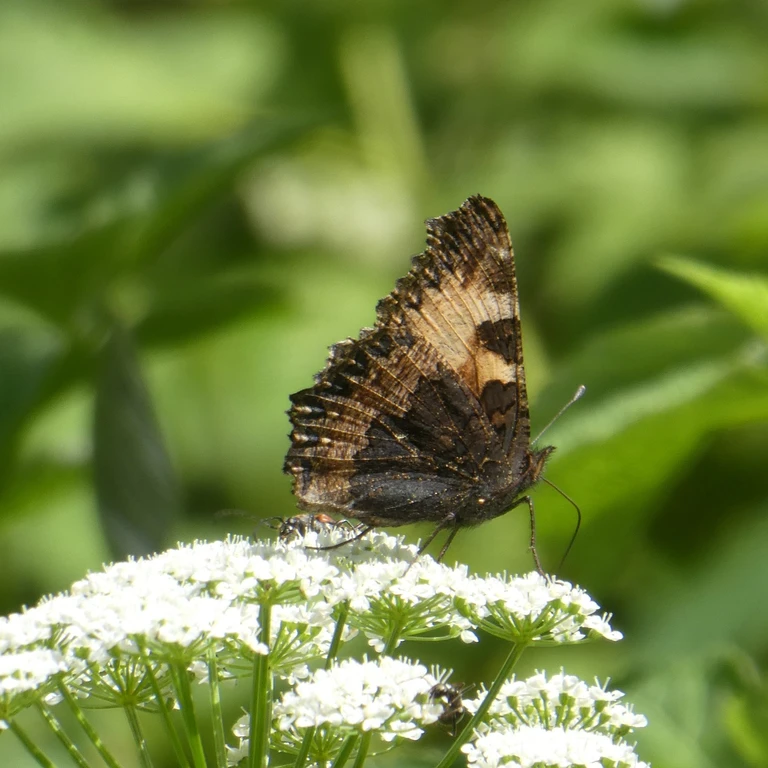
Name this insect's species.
Aglais urticae
